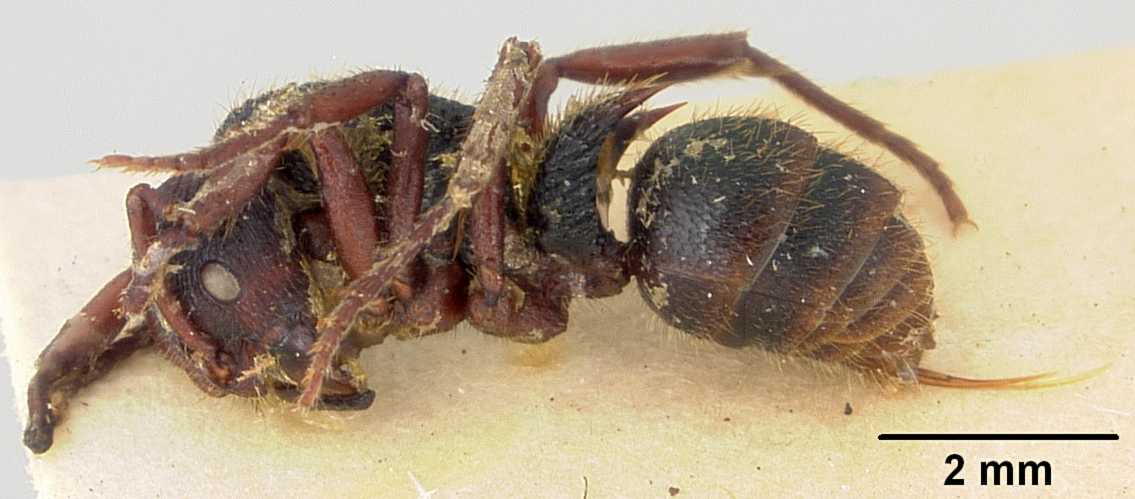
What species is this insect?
Phrynoponera gabonensis
